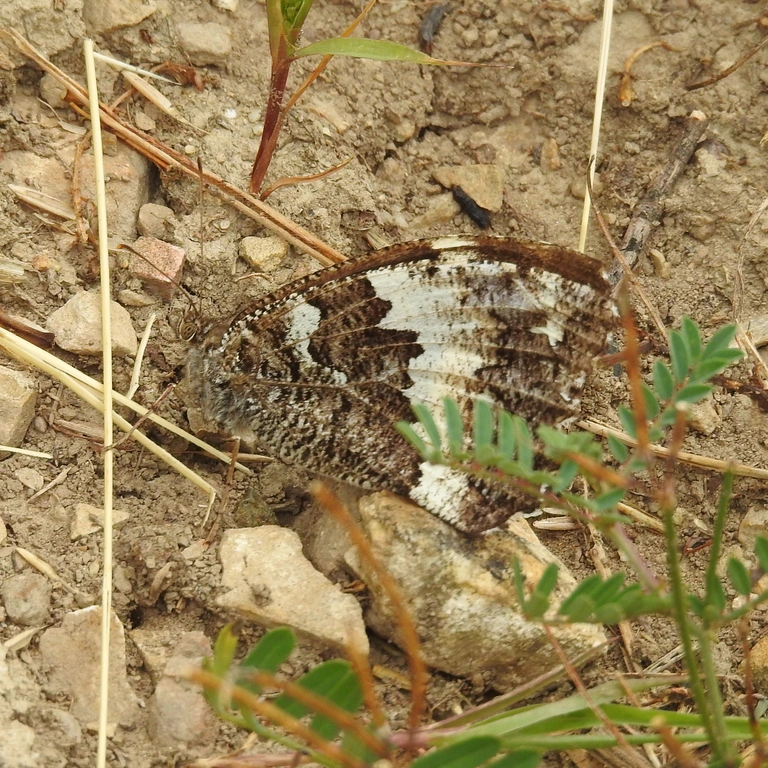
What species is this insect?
Brintesia circe
